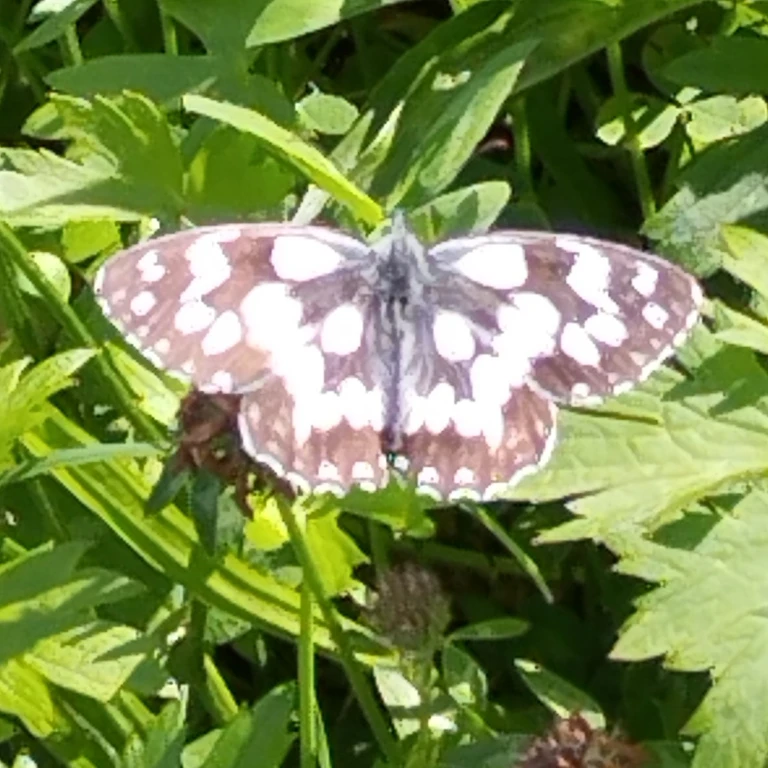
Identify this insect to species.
Melanargia galathea
